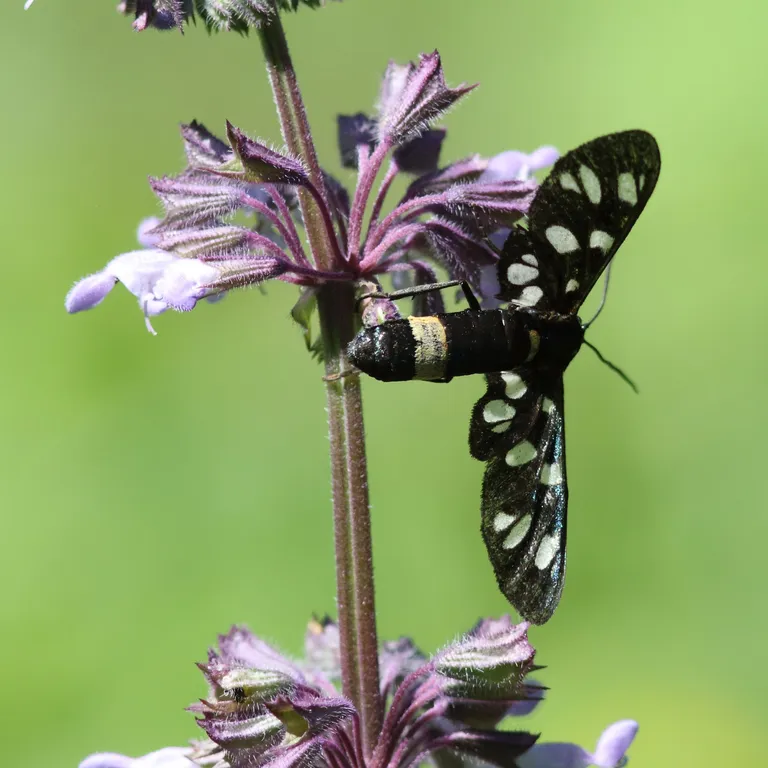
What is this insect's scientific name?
Amata phegea
